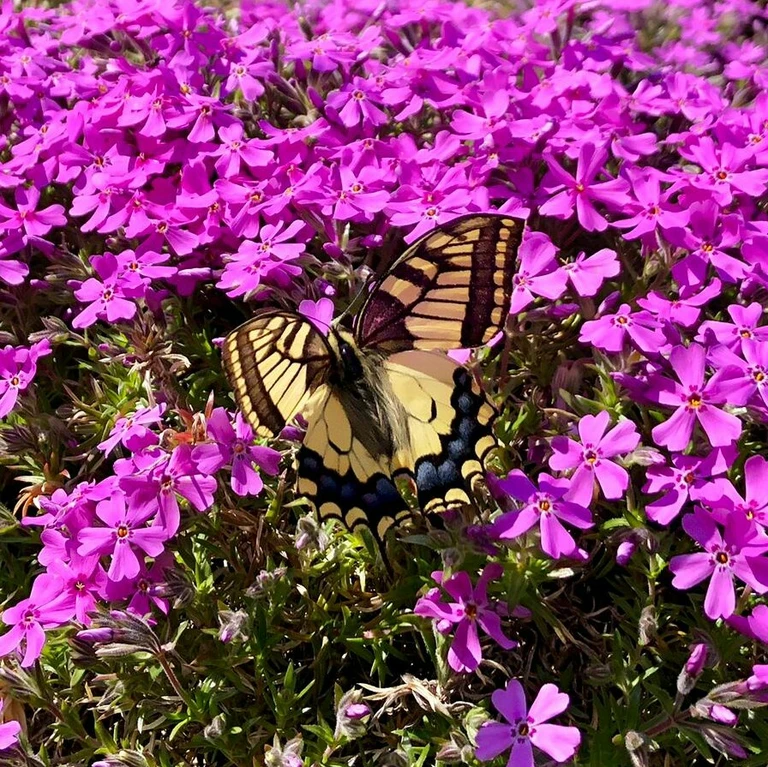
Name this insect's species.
Papilio machaon
